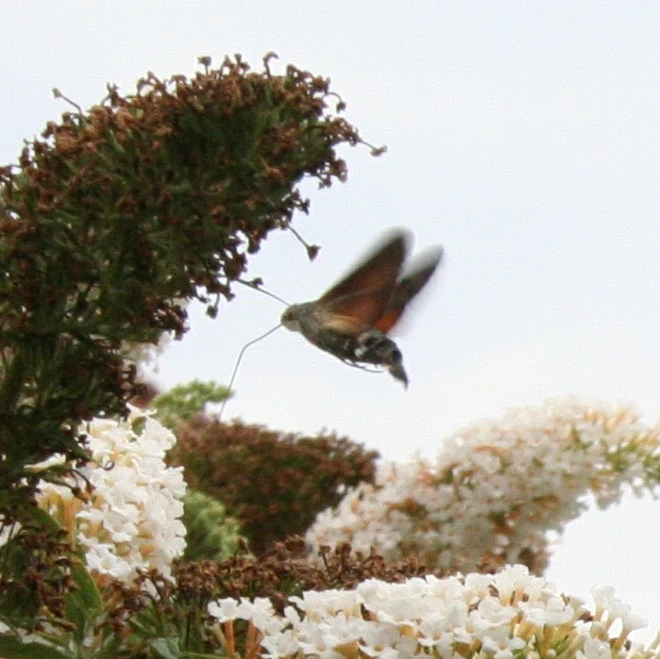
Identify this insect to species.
Macroglossum stellatarum
